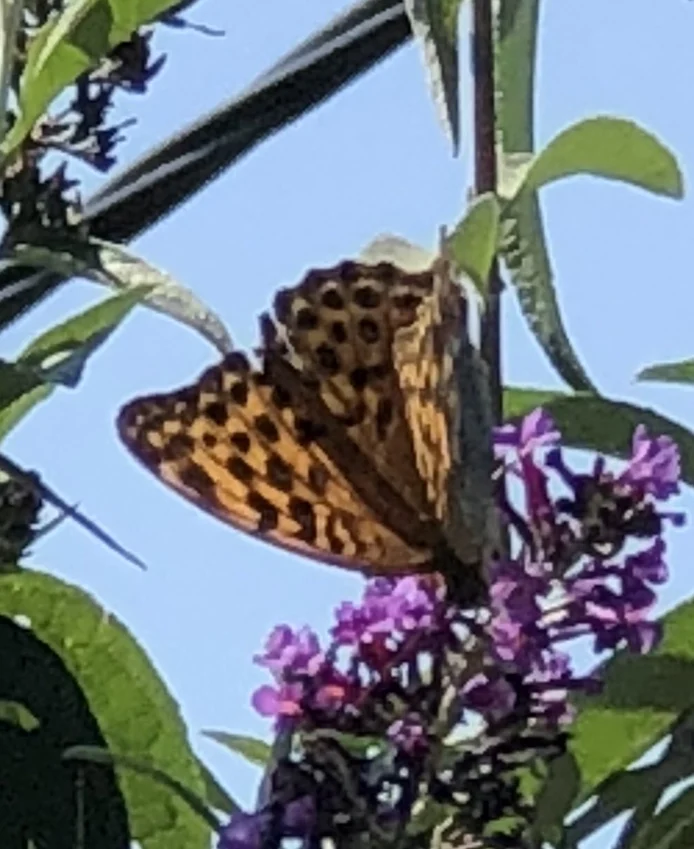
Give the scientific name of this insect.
Argynnis paphia
